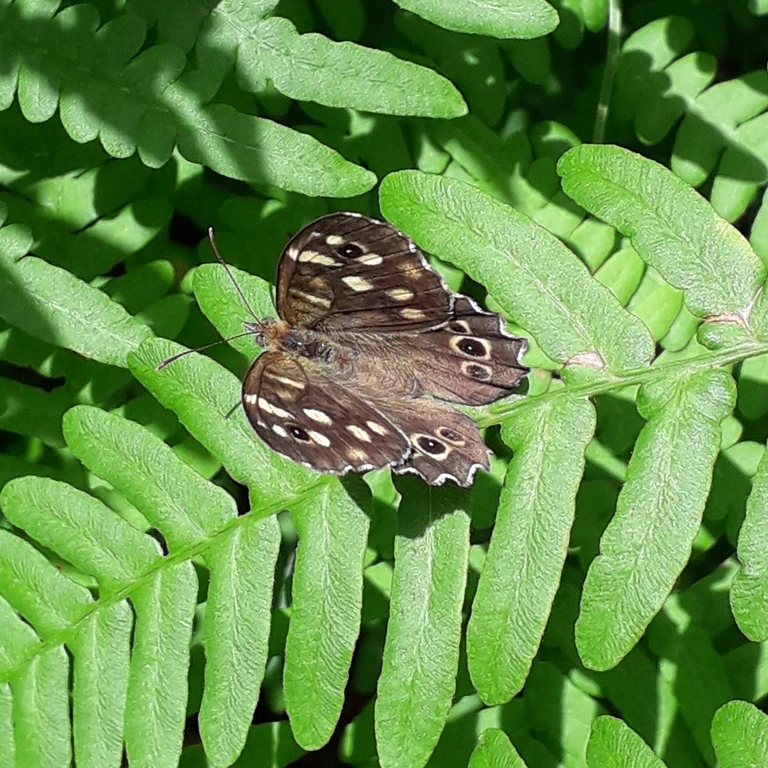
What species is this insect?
Pararge aegeria
